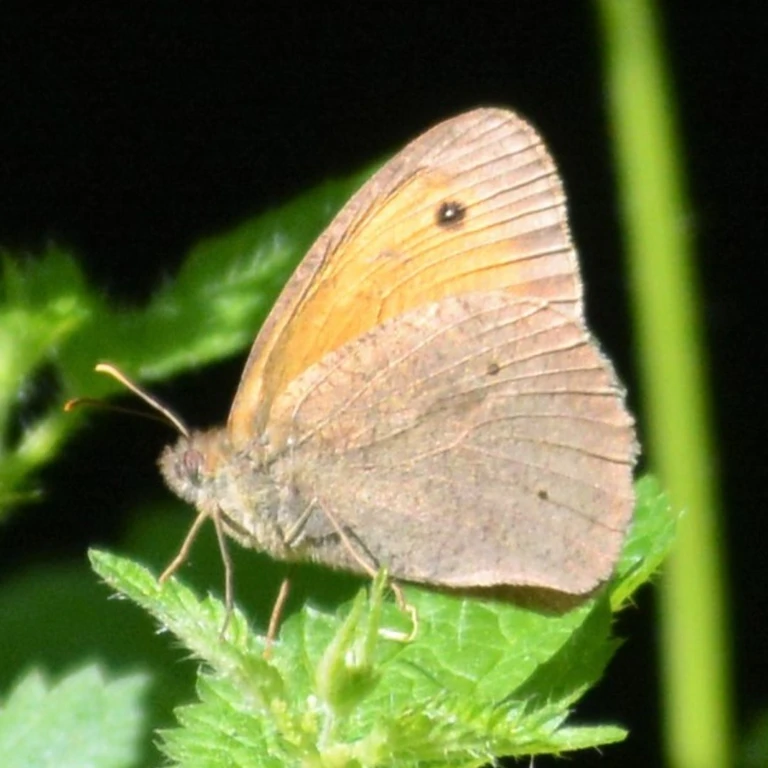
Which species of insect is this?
Maniola jurtina
